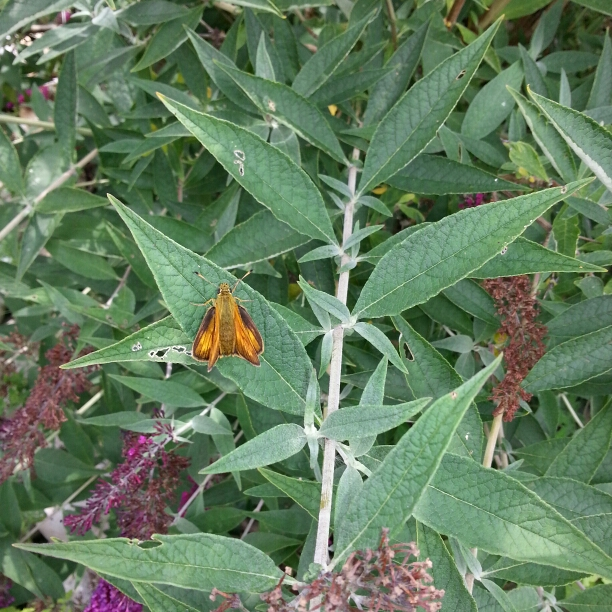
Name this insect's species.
Ochlodes sylvanus (also Ochlodes venata)
